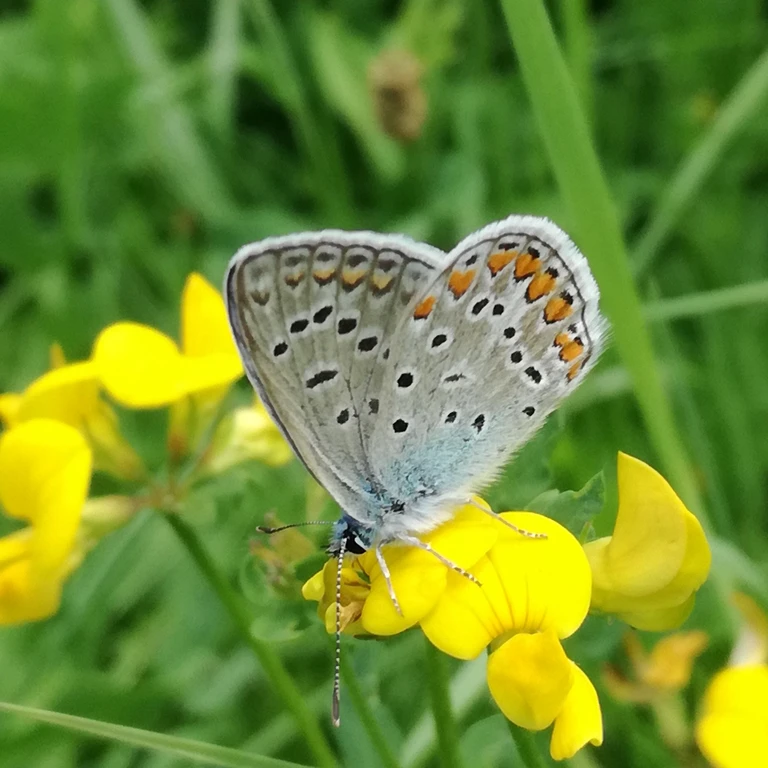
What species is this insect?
Polyommatus icarus
